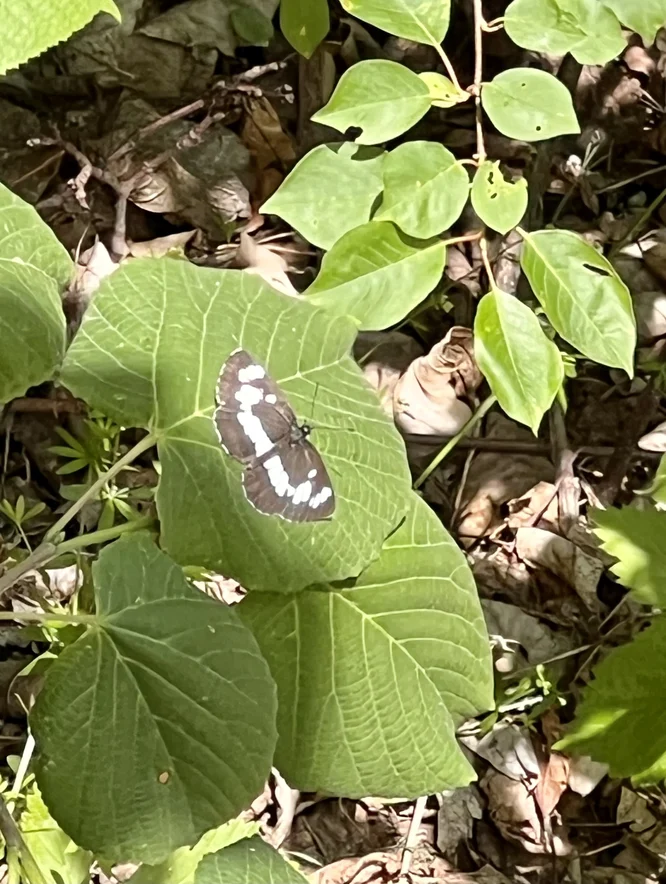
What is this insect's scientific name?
Neptis rivularis
